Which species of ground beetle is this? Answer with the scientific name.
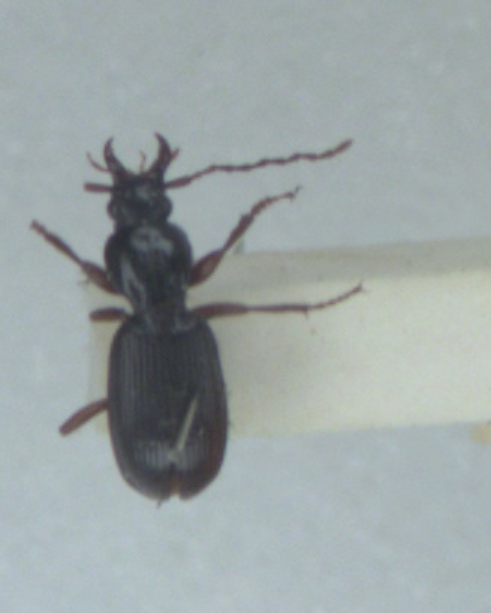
Stomis pumicatus
